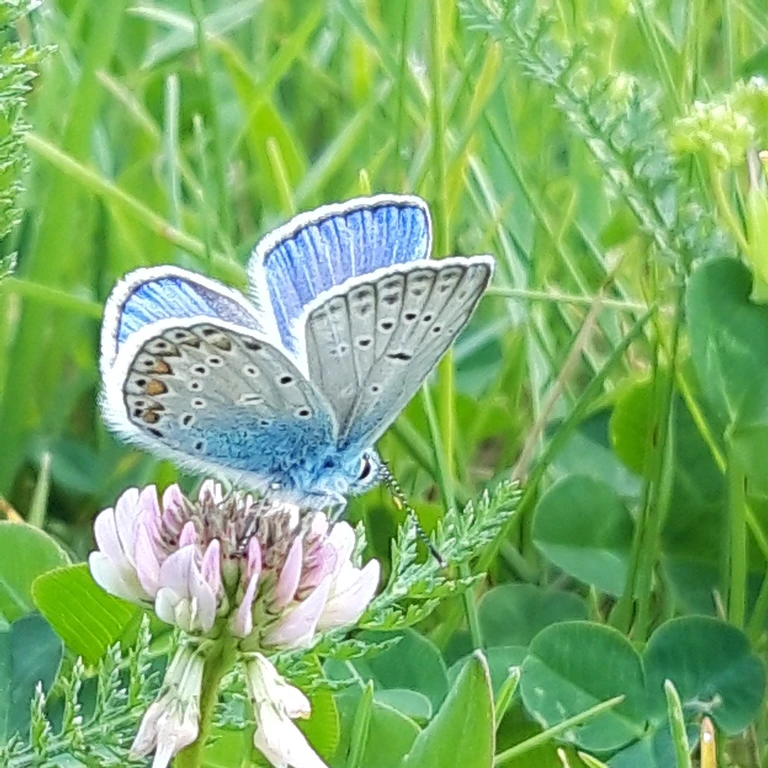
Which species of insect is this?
Polyommatus icarus
